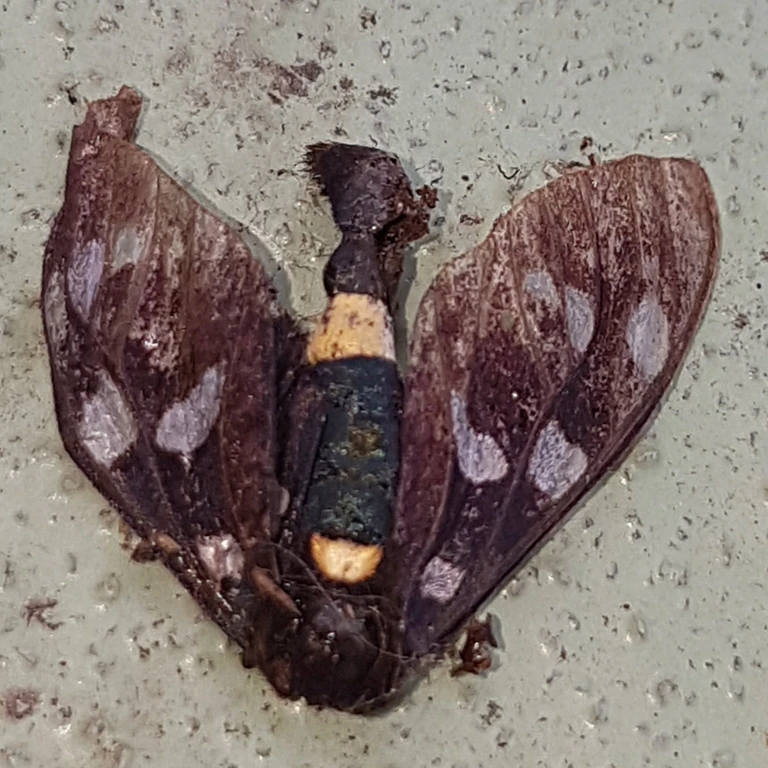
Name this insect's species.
Amata phegea
